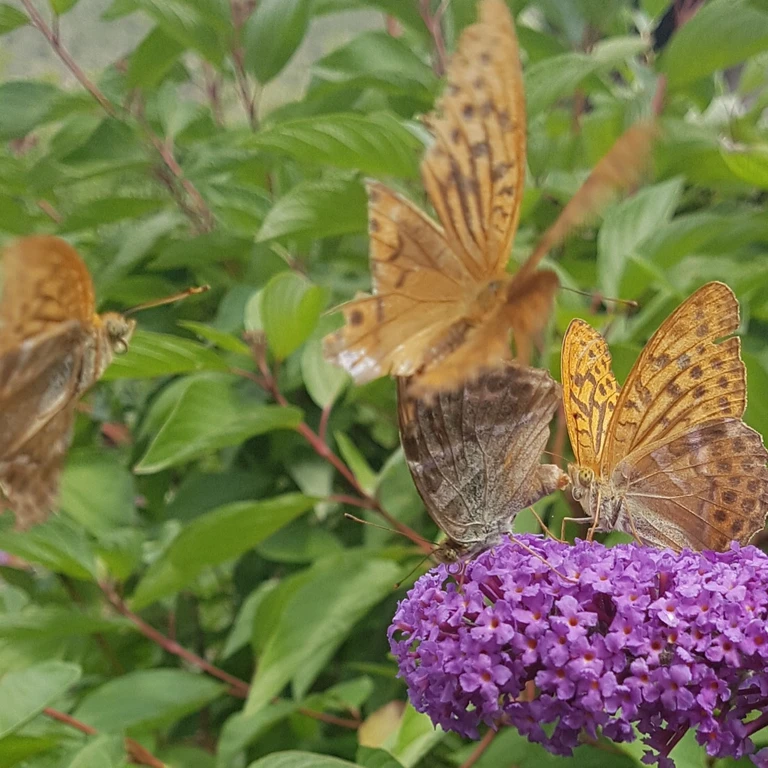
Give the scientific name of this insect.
Argynnis paphia
